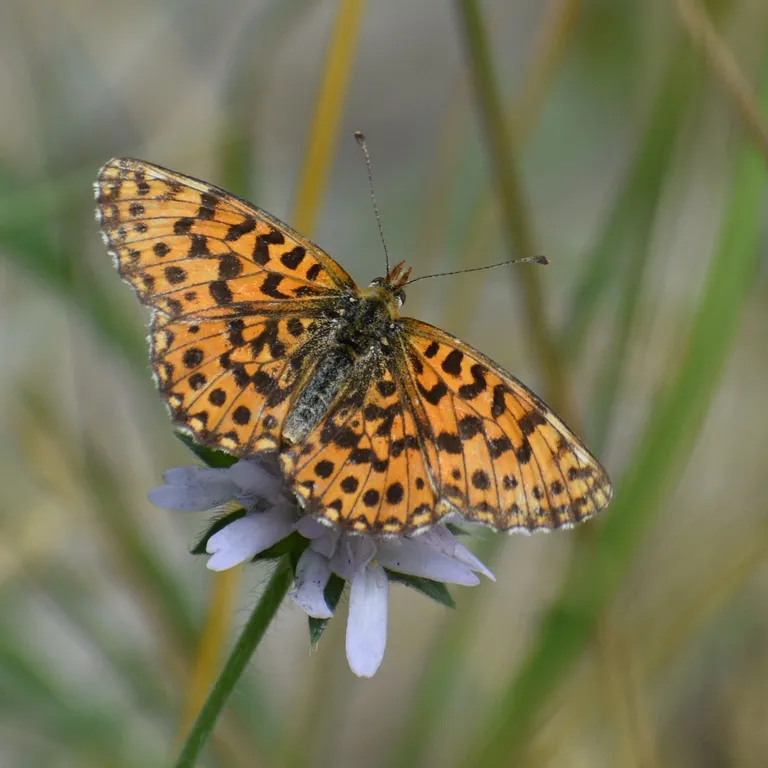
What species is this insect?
Boloria dia
